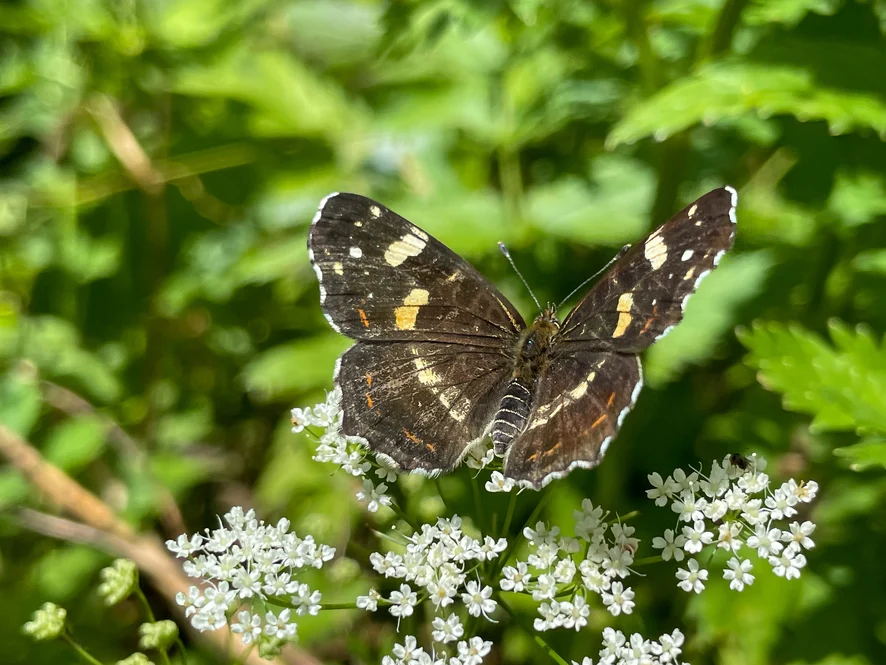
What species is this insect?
Araschnia levana
